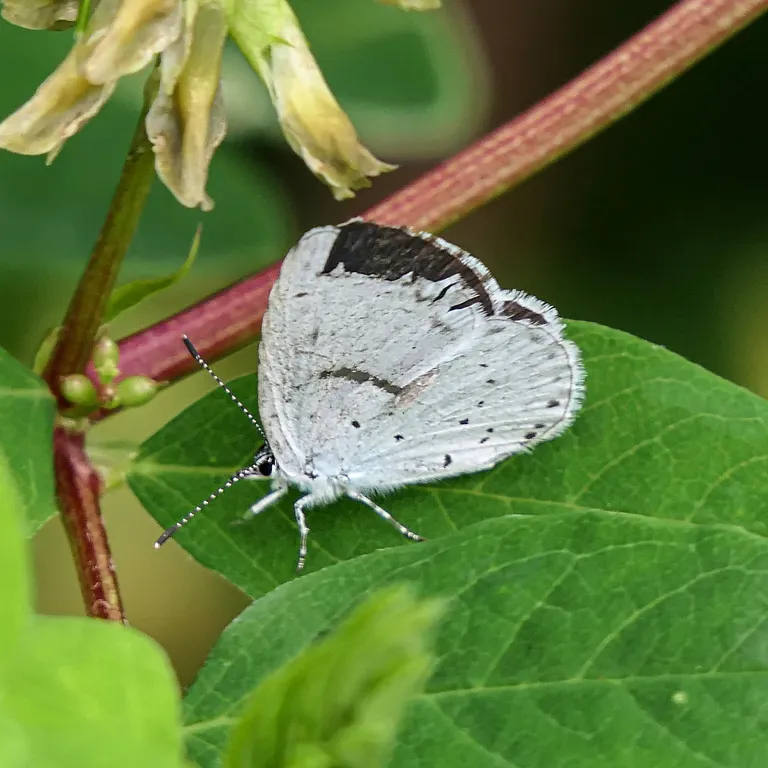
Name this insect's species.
Celastrina argiolus
